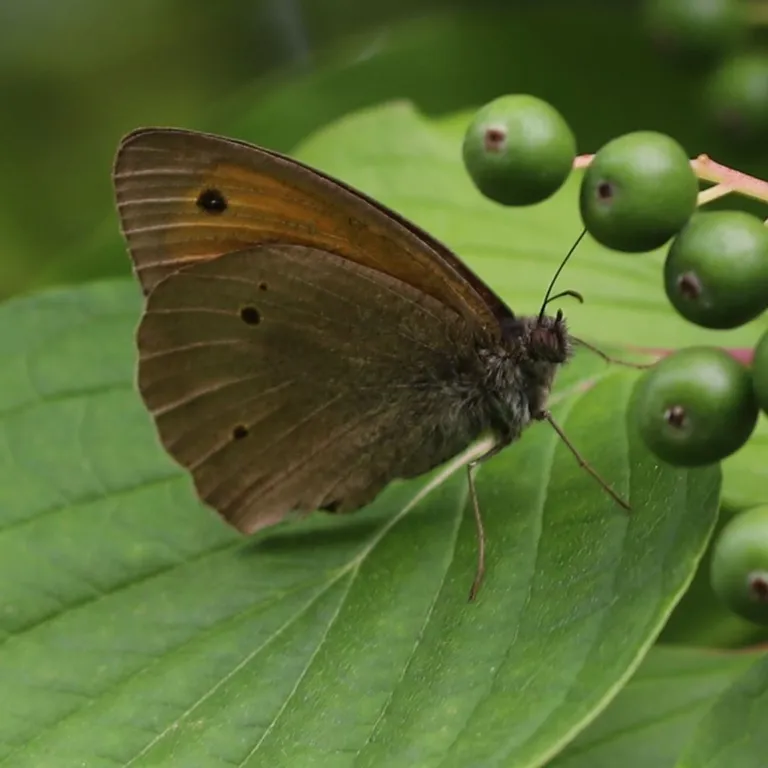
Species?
Maniola jurtina
